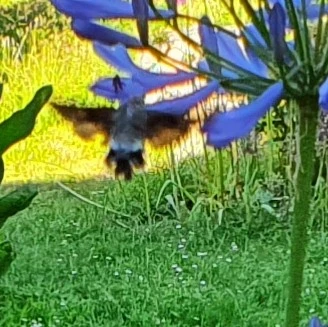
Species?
Macroglossum stellatarum
